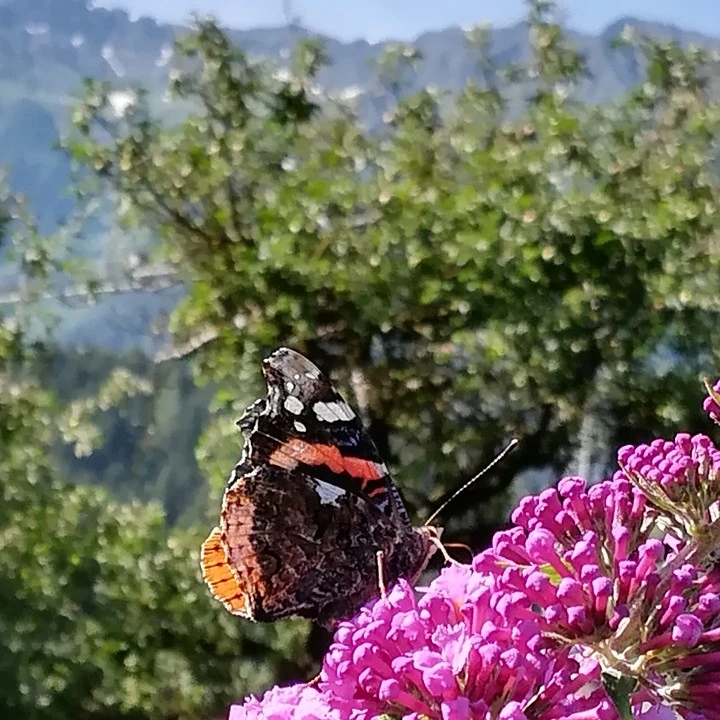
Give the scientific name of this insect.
Vanessa atalanta
